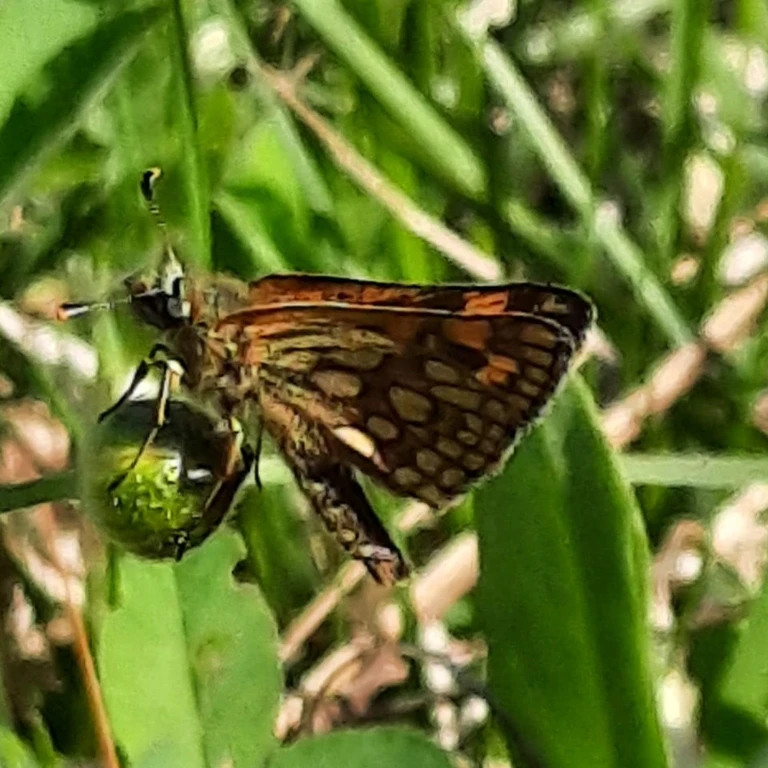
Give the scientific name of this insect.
Carterocephalus palaemon
